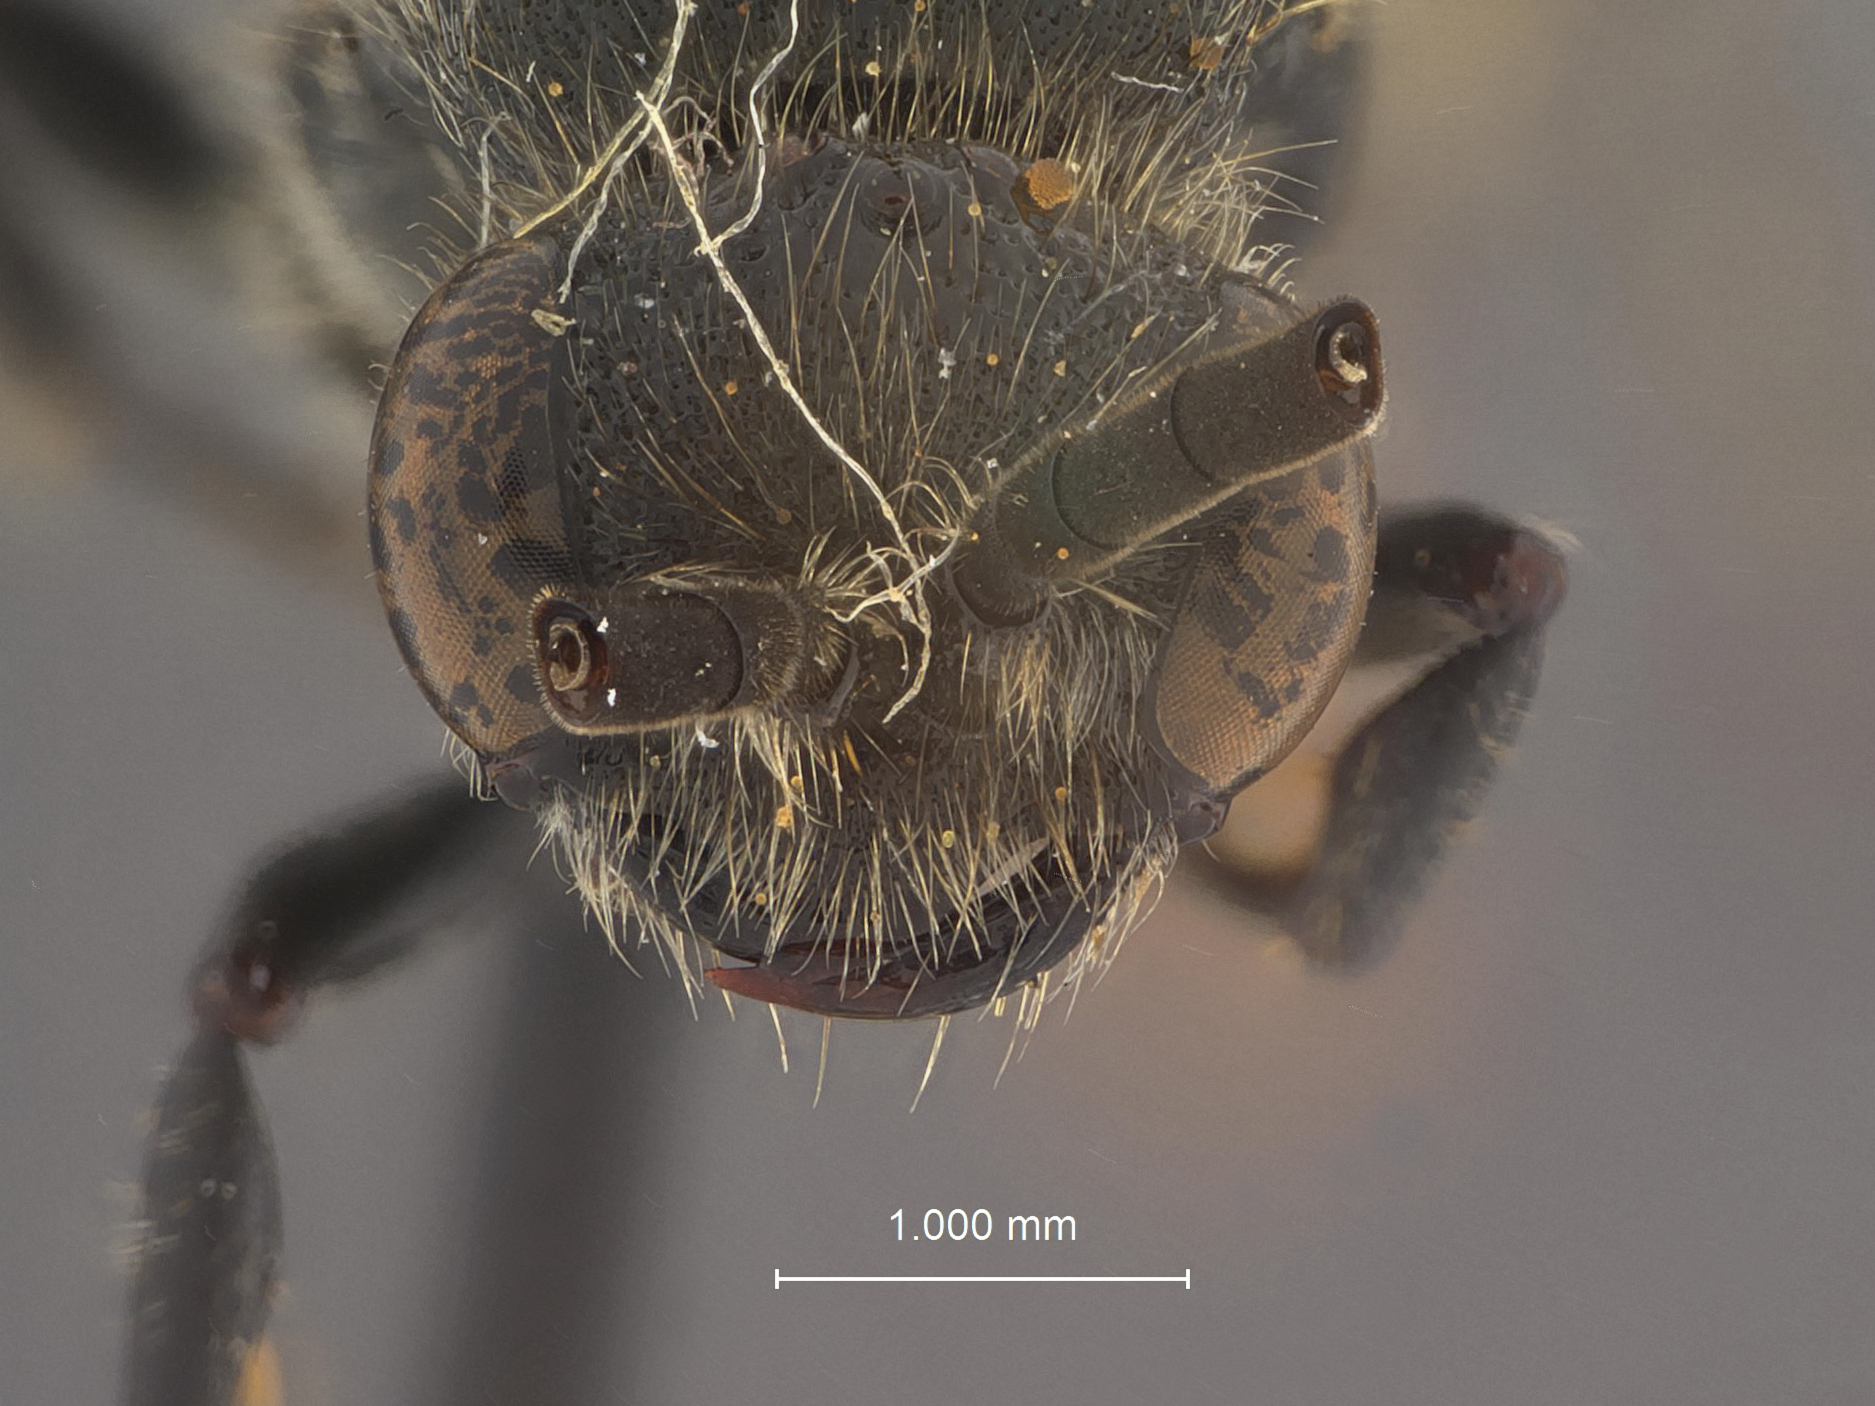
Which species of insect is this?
Krombeinia morelia
